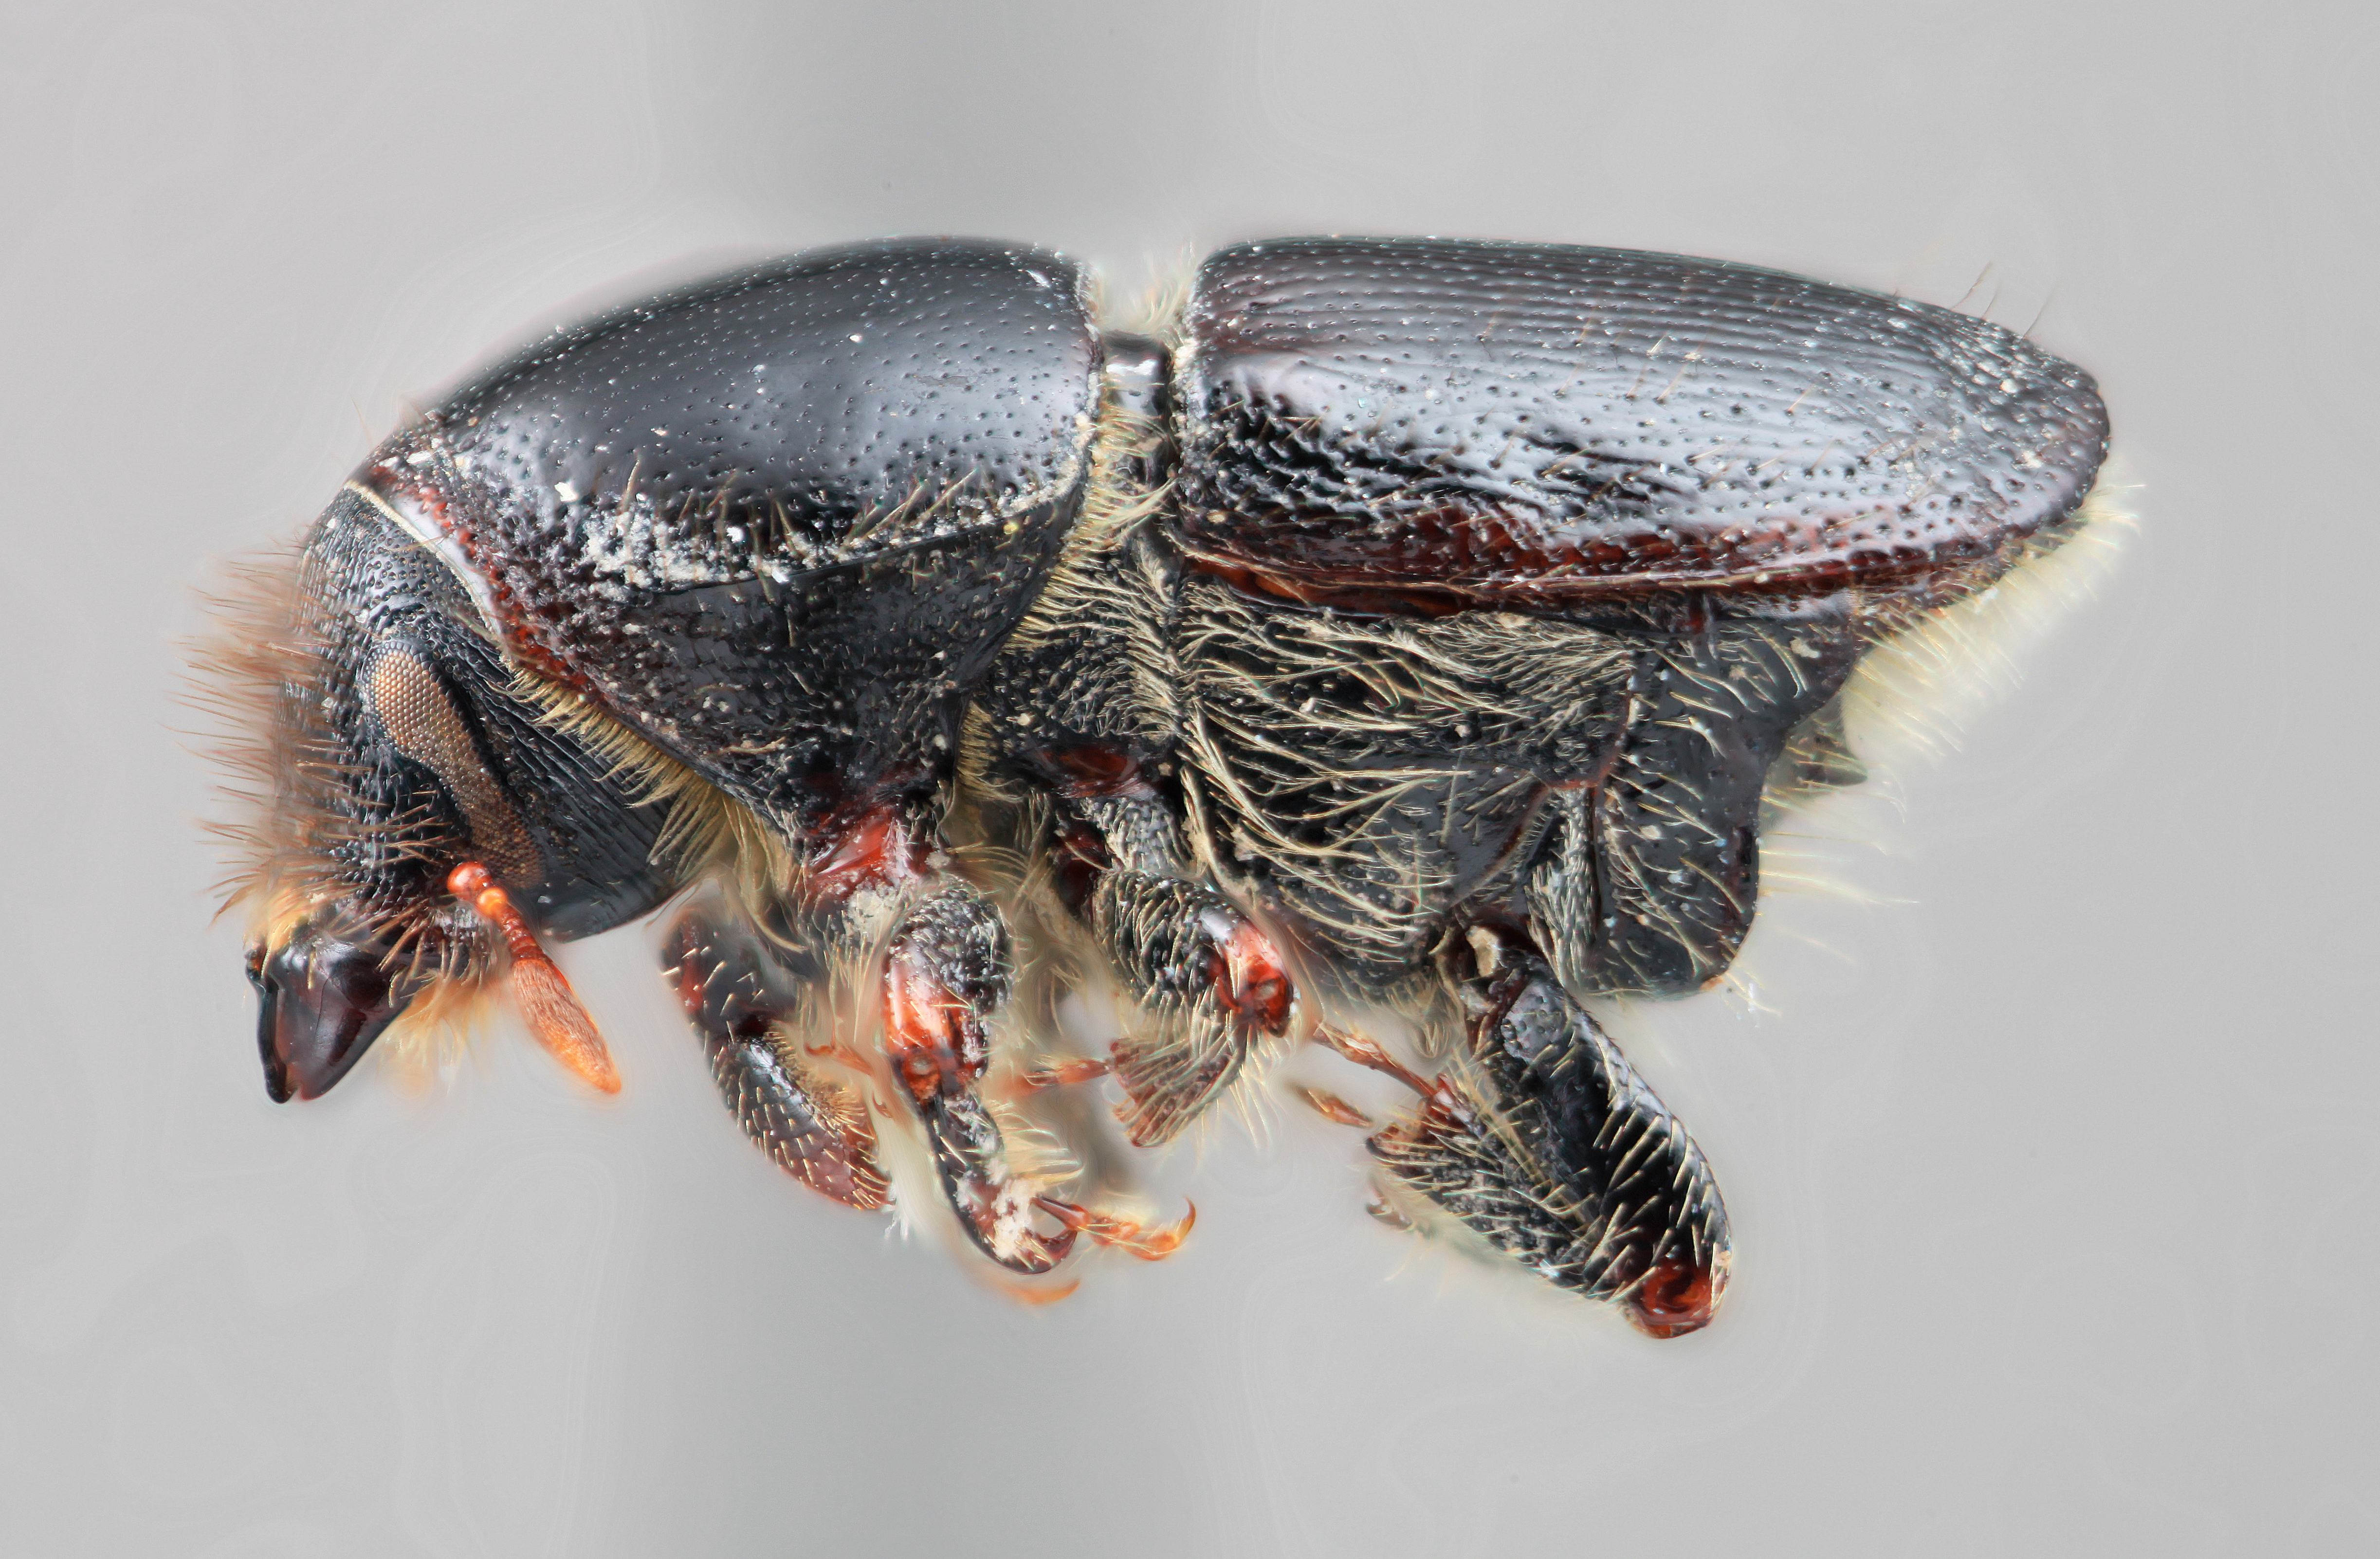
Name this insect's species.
Scolytus mundus
